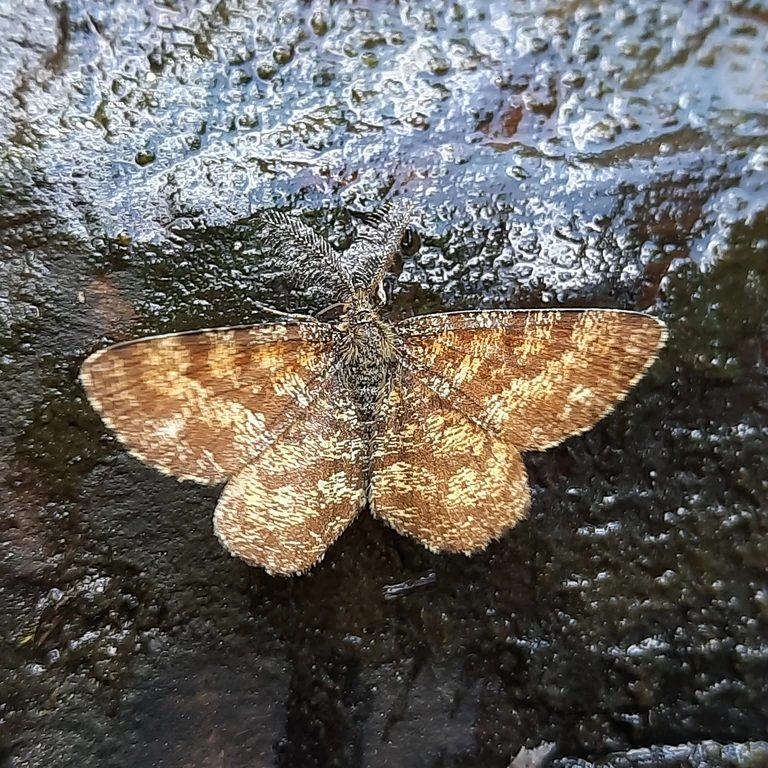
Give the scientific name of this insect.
Ematurga atomaria
